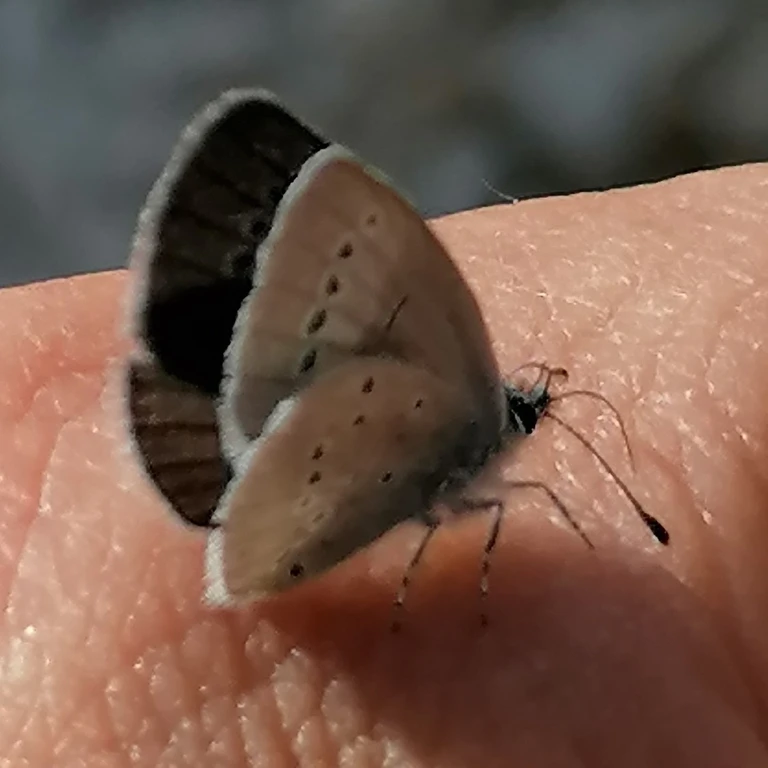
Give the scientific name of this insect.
Cupido minimus
